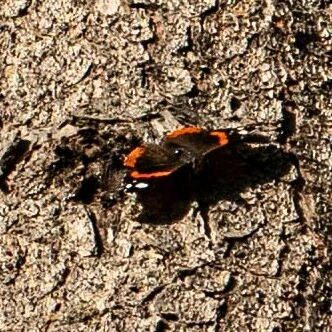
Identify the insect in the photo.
Vanessa atalanta
